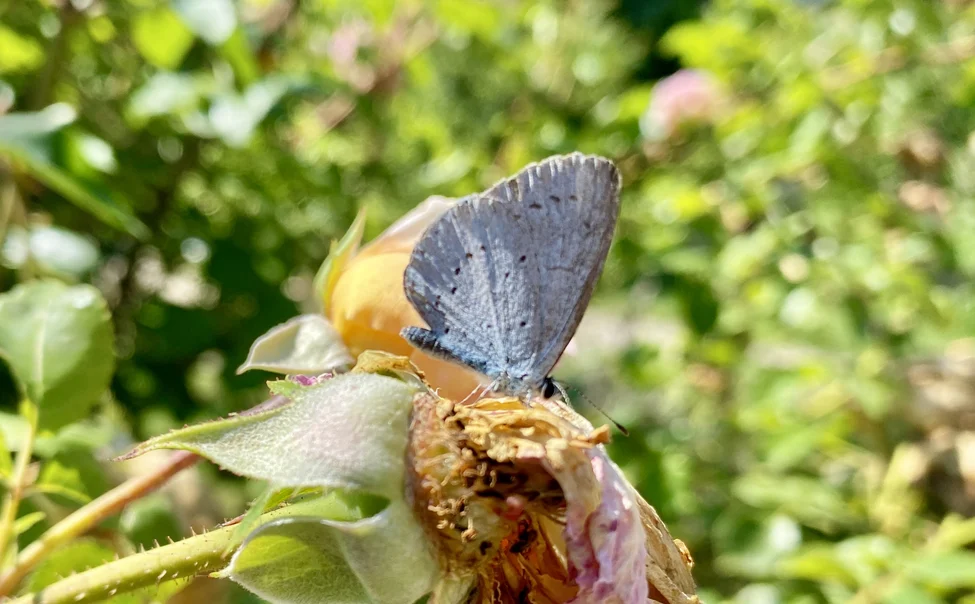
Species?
Celastrina argiolus
